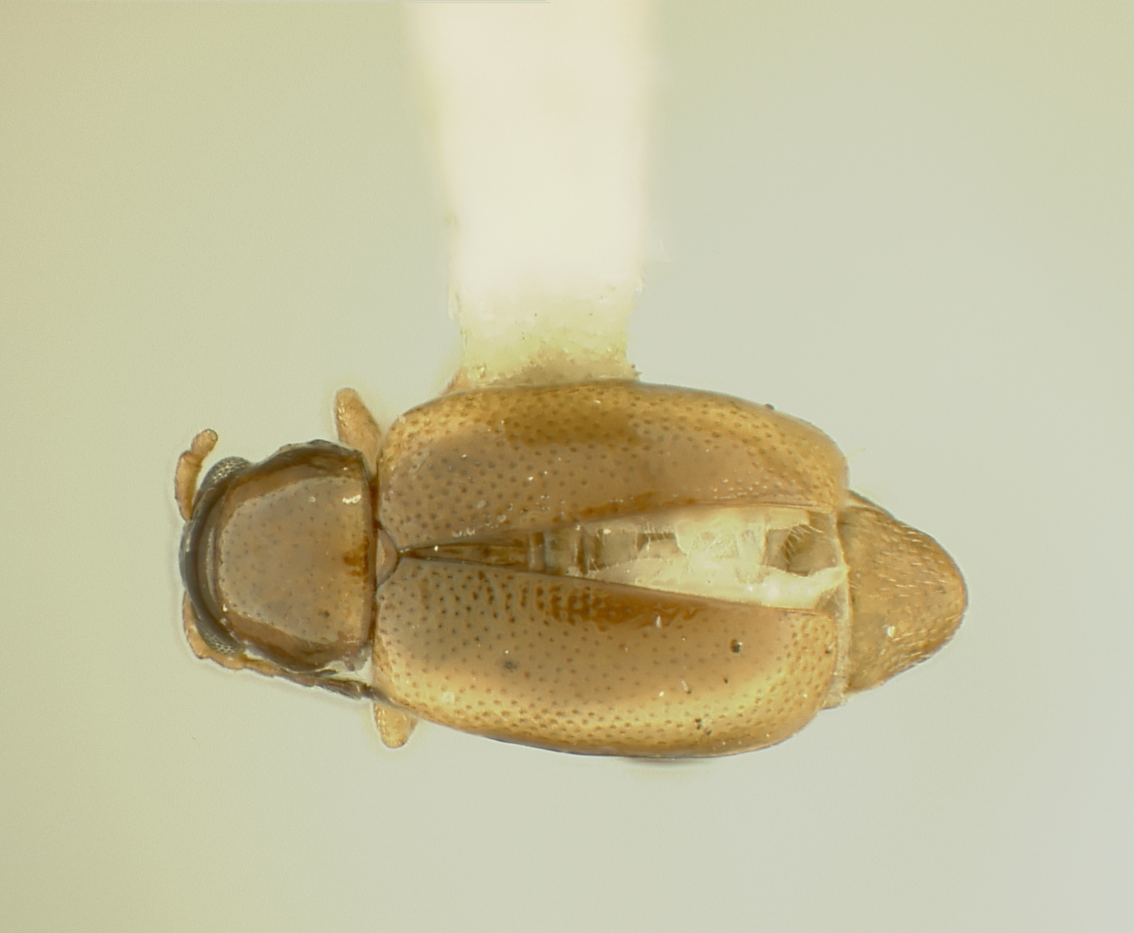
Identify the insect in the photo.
Longitarsus chlanidotus
